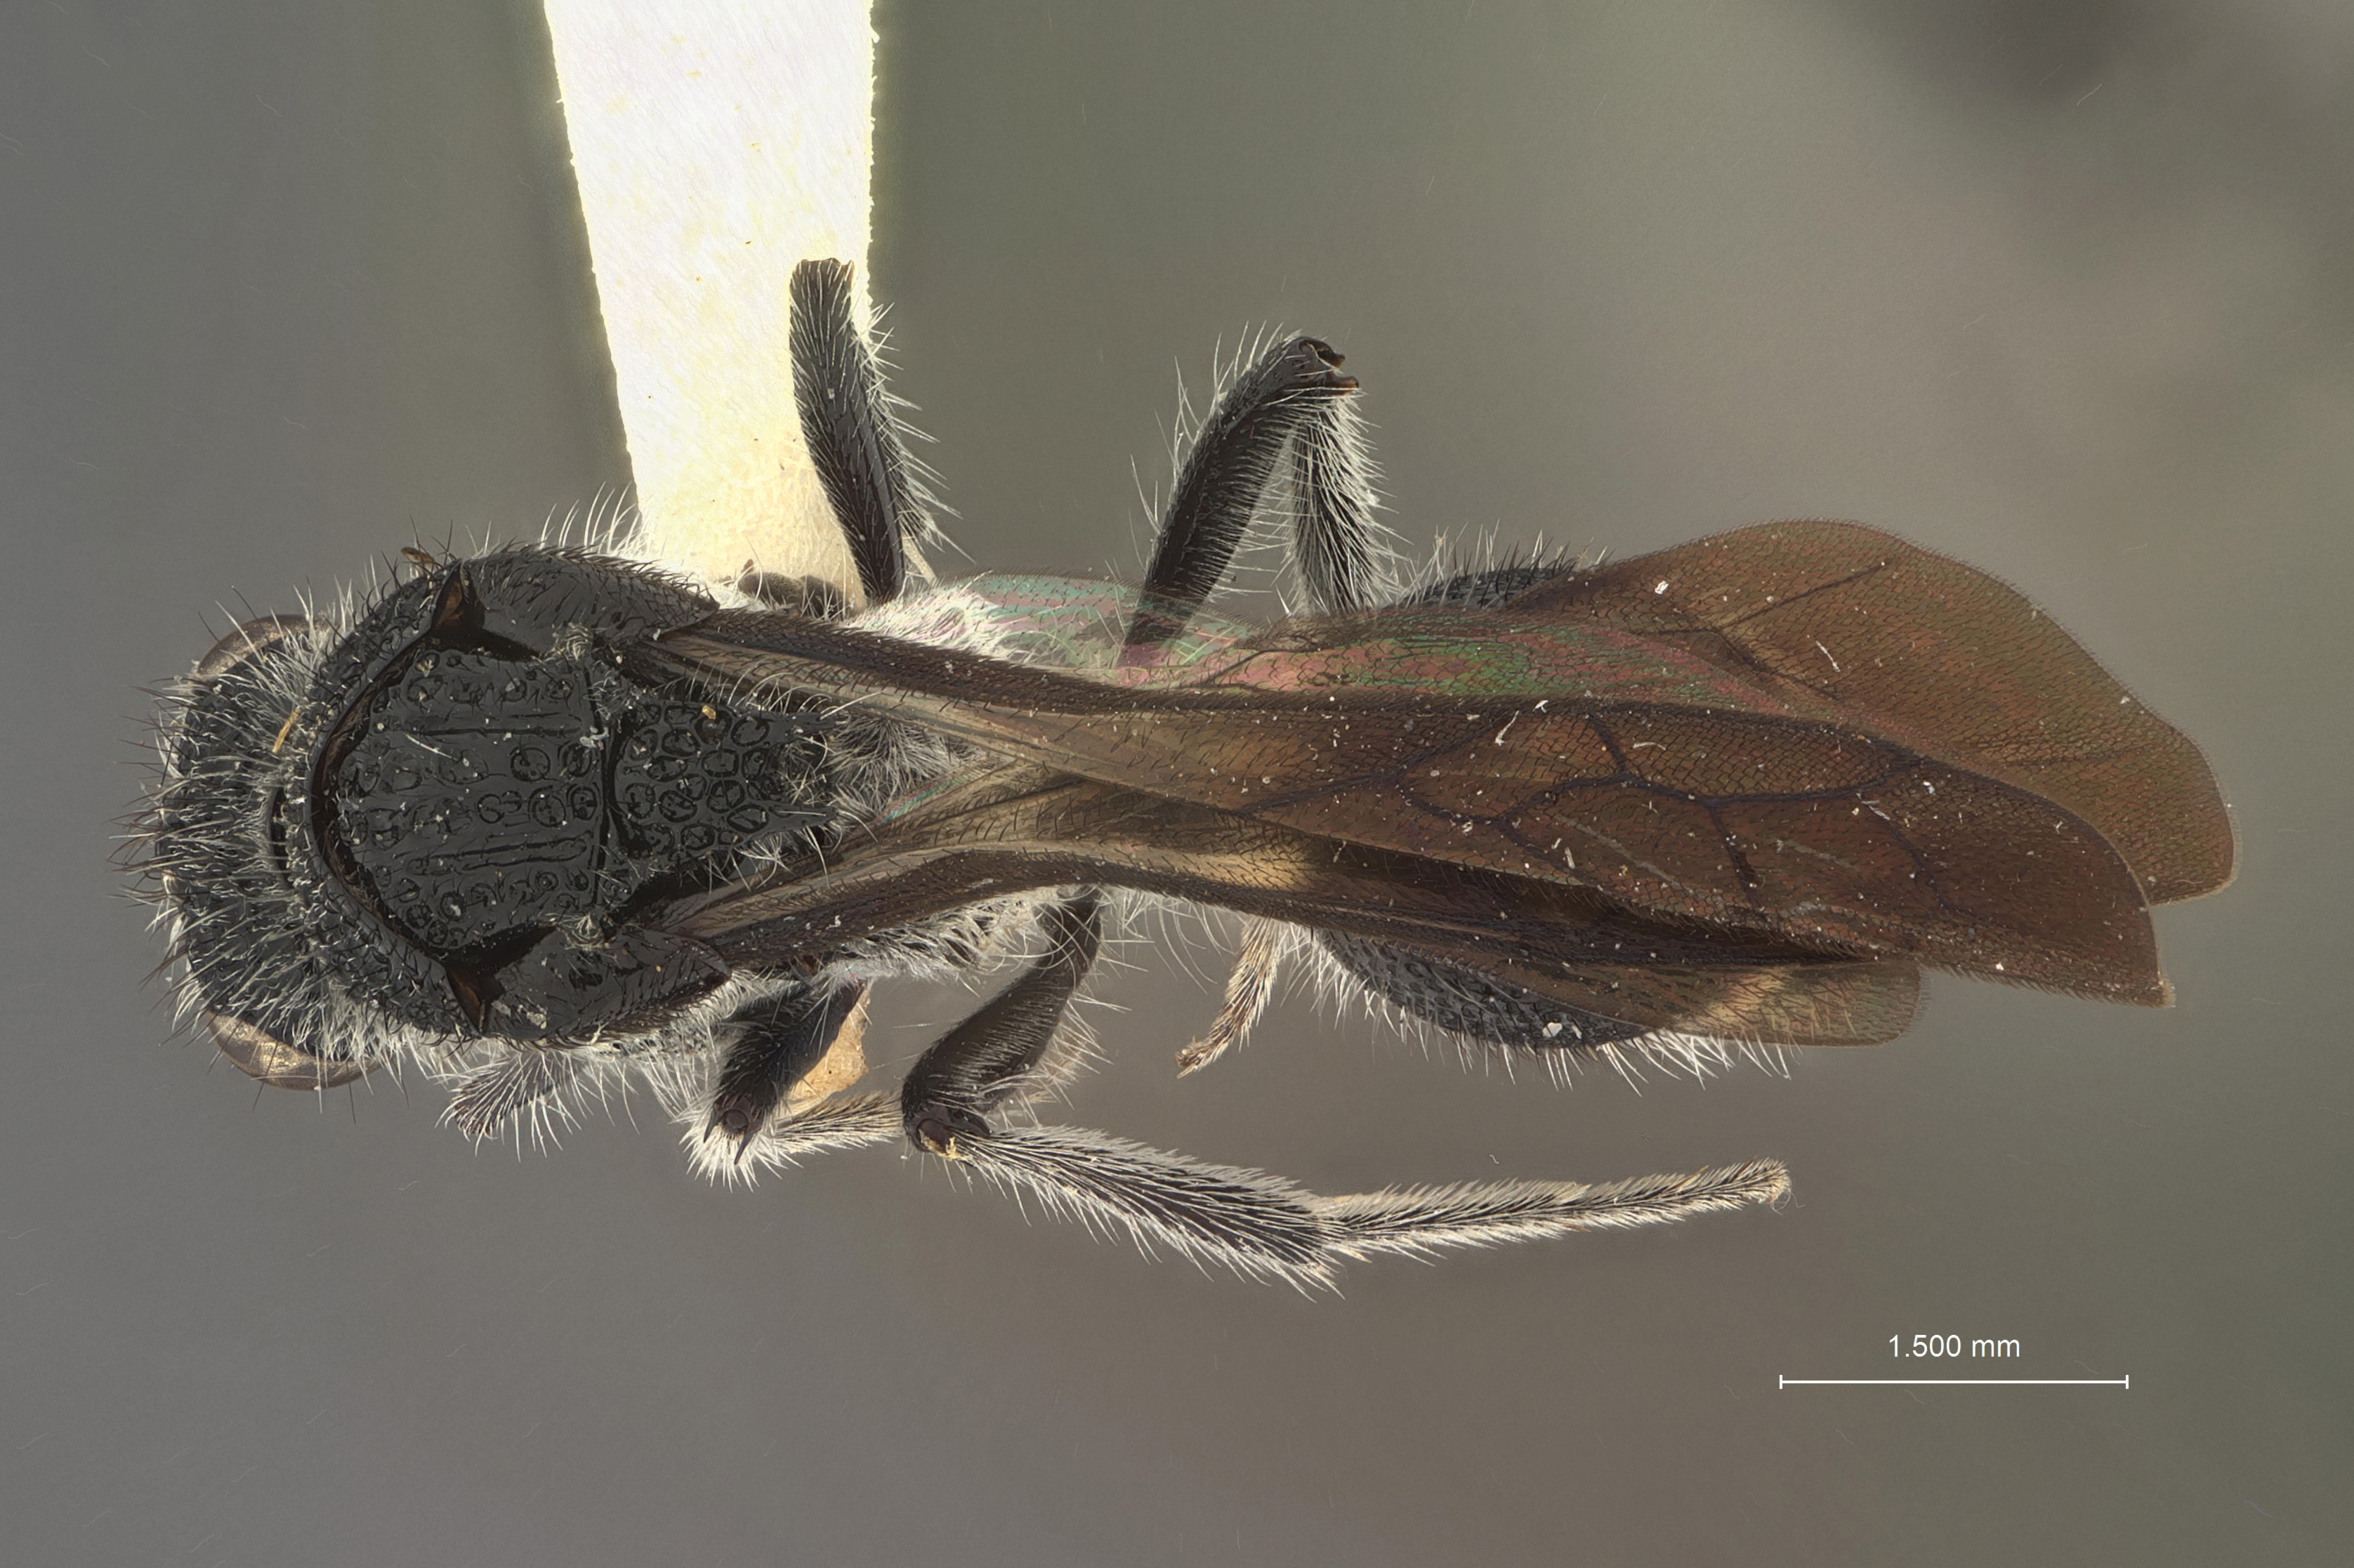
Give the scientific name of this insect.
Ephuta forceps
